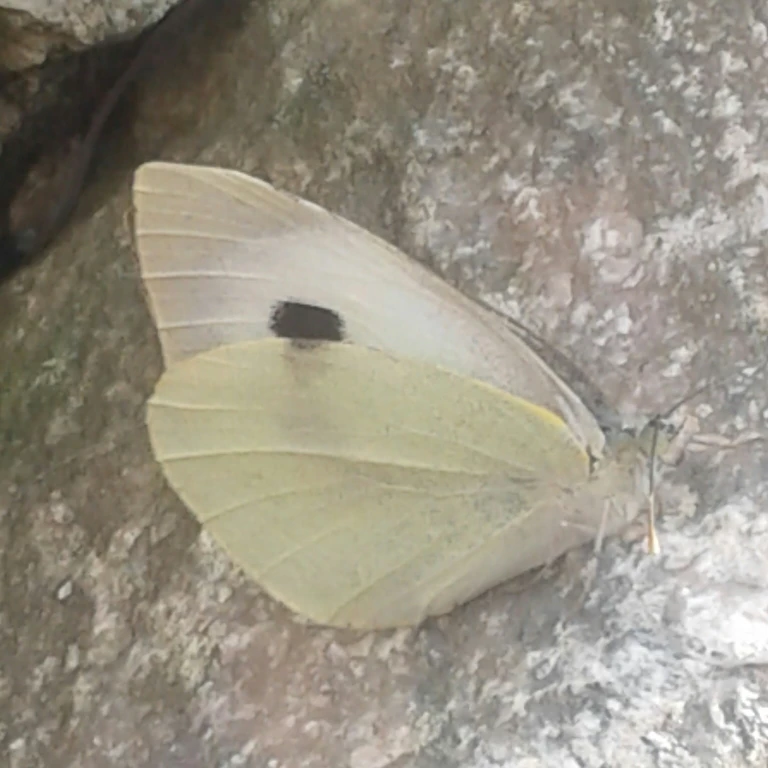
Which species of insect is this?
Pieris brassicae
